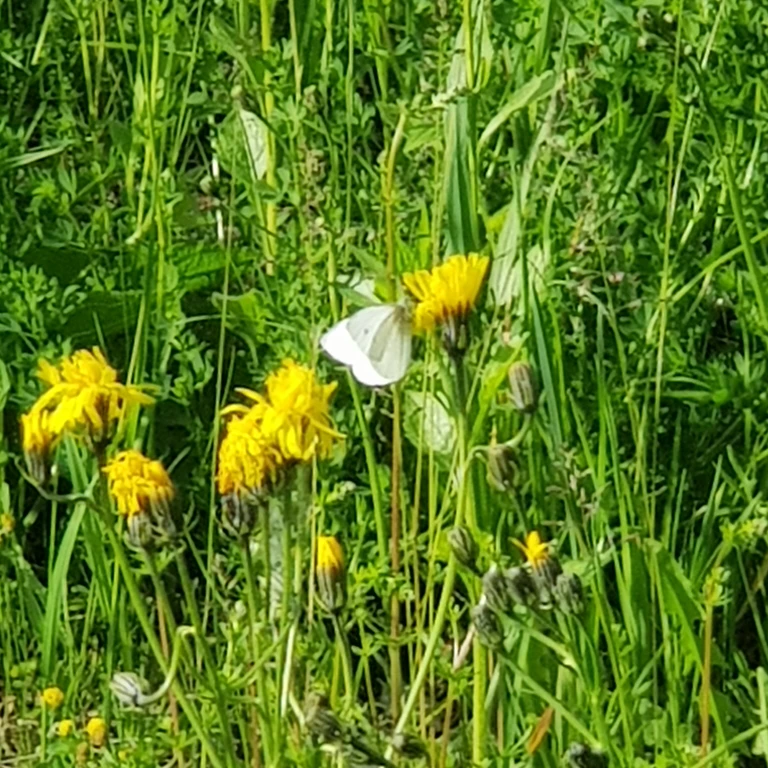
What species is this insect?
Pieris rapae
